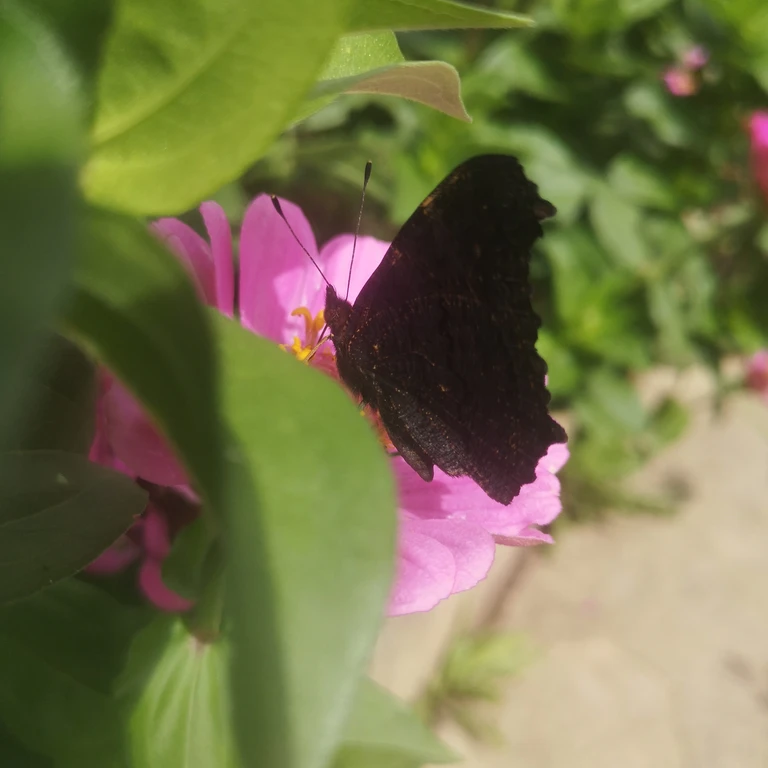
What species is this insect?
Aglais io
